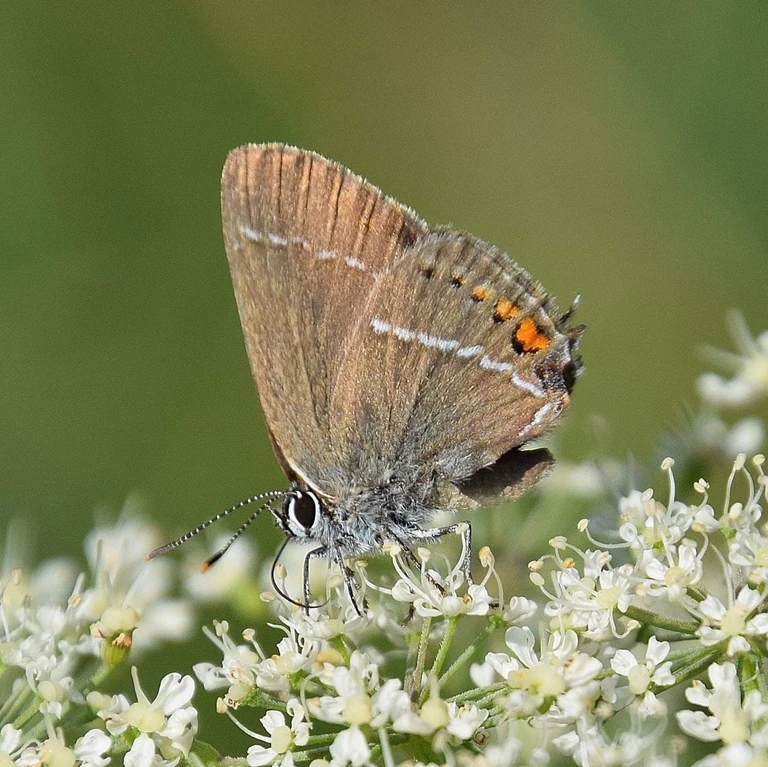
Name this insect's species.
Satyrium spini (also Tuttiola spini)
